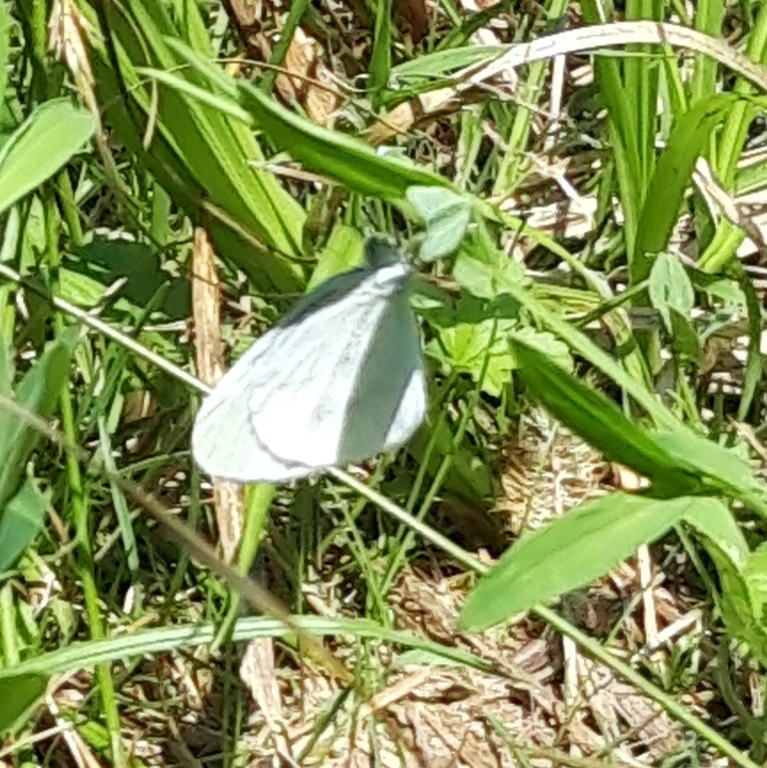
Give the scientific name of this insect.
Leptidea sinapis/juvernica
